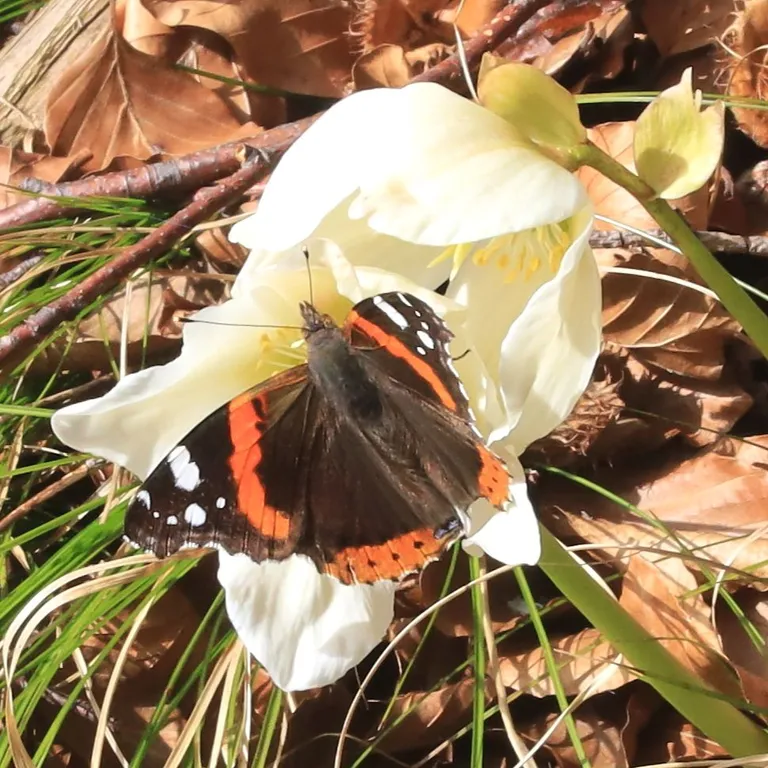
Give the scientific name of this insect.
Vanessa atalanta
